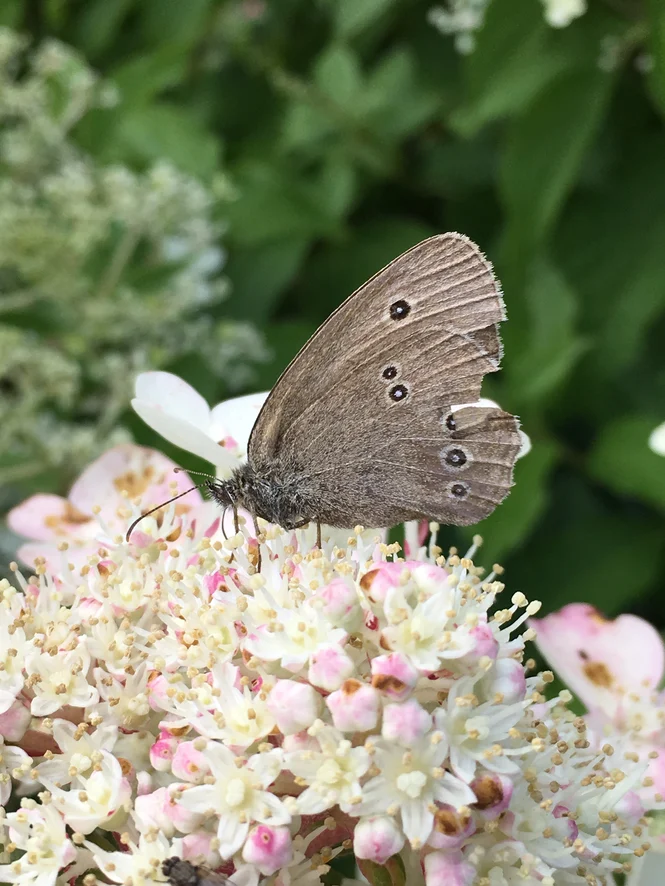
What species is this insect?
Aphantopus hyperantus
